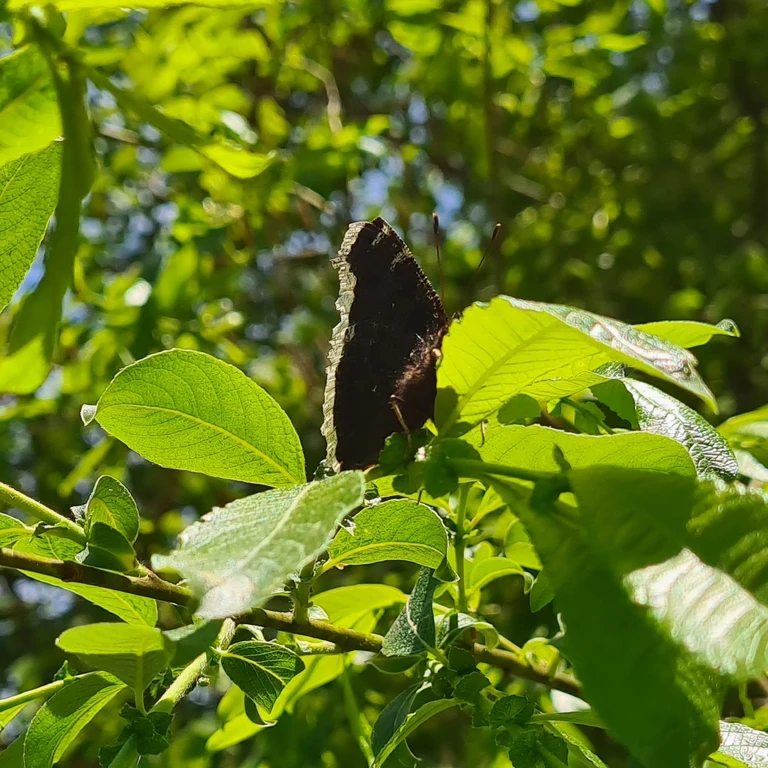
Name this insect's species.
Nymphalis antiopa
